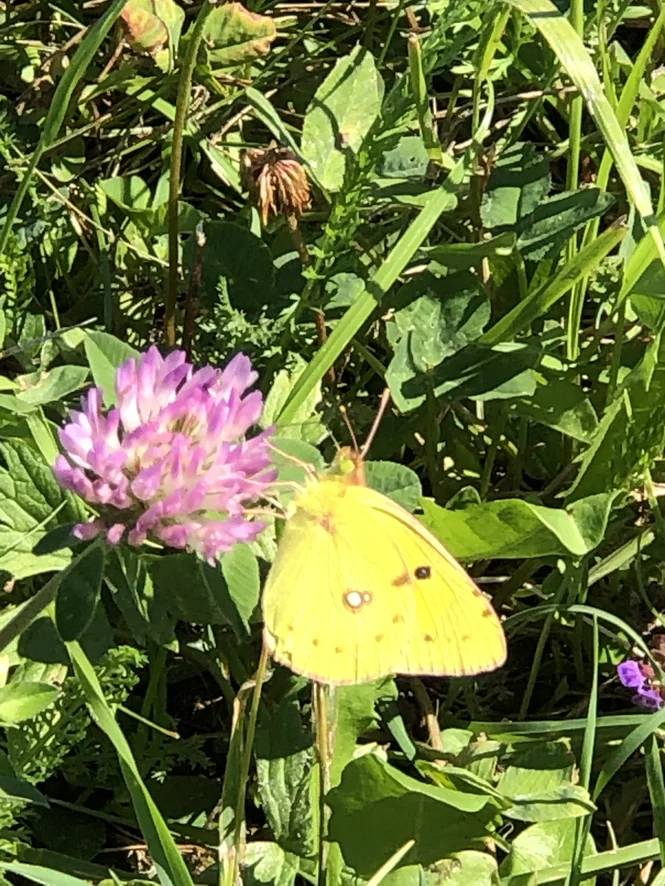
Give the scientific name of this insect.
Colias croceus
